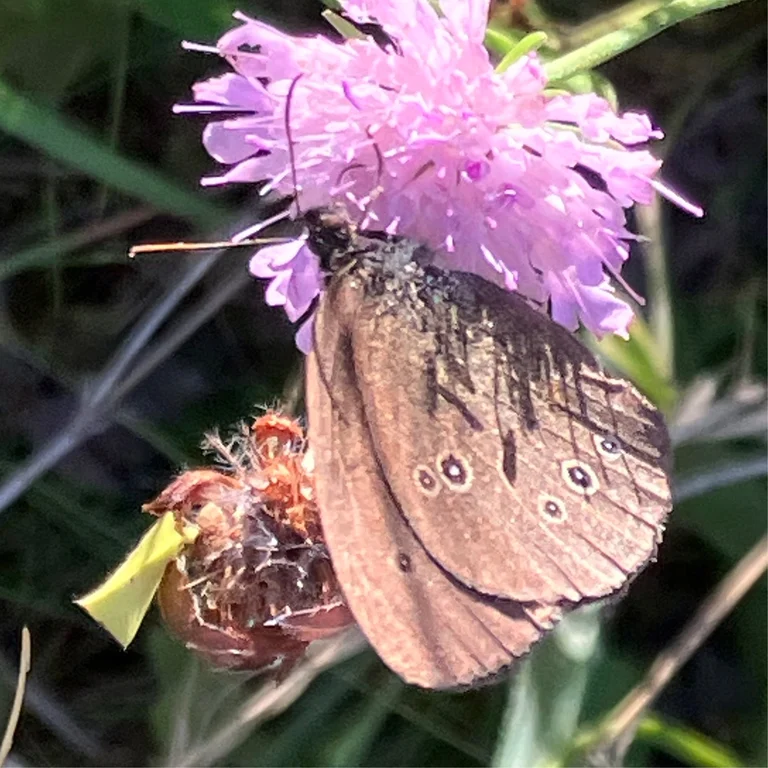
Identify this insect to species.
Aphantopus hyperantus
